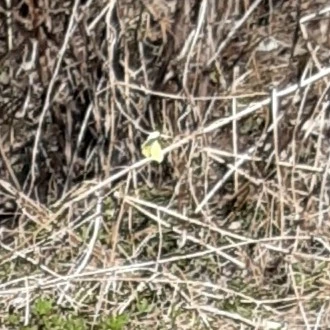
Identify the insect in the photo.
Gonepteryx rhamni
